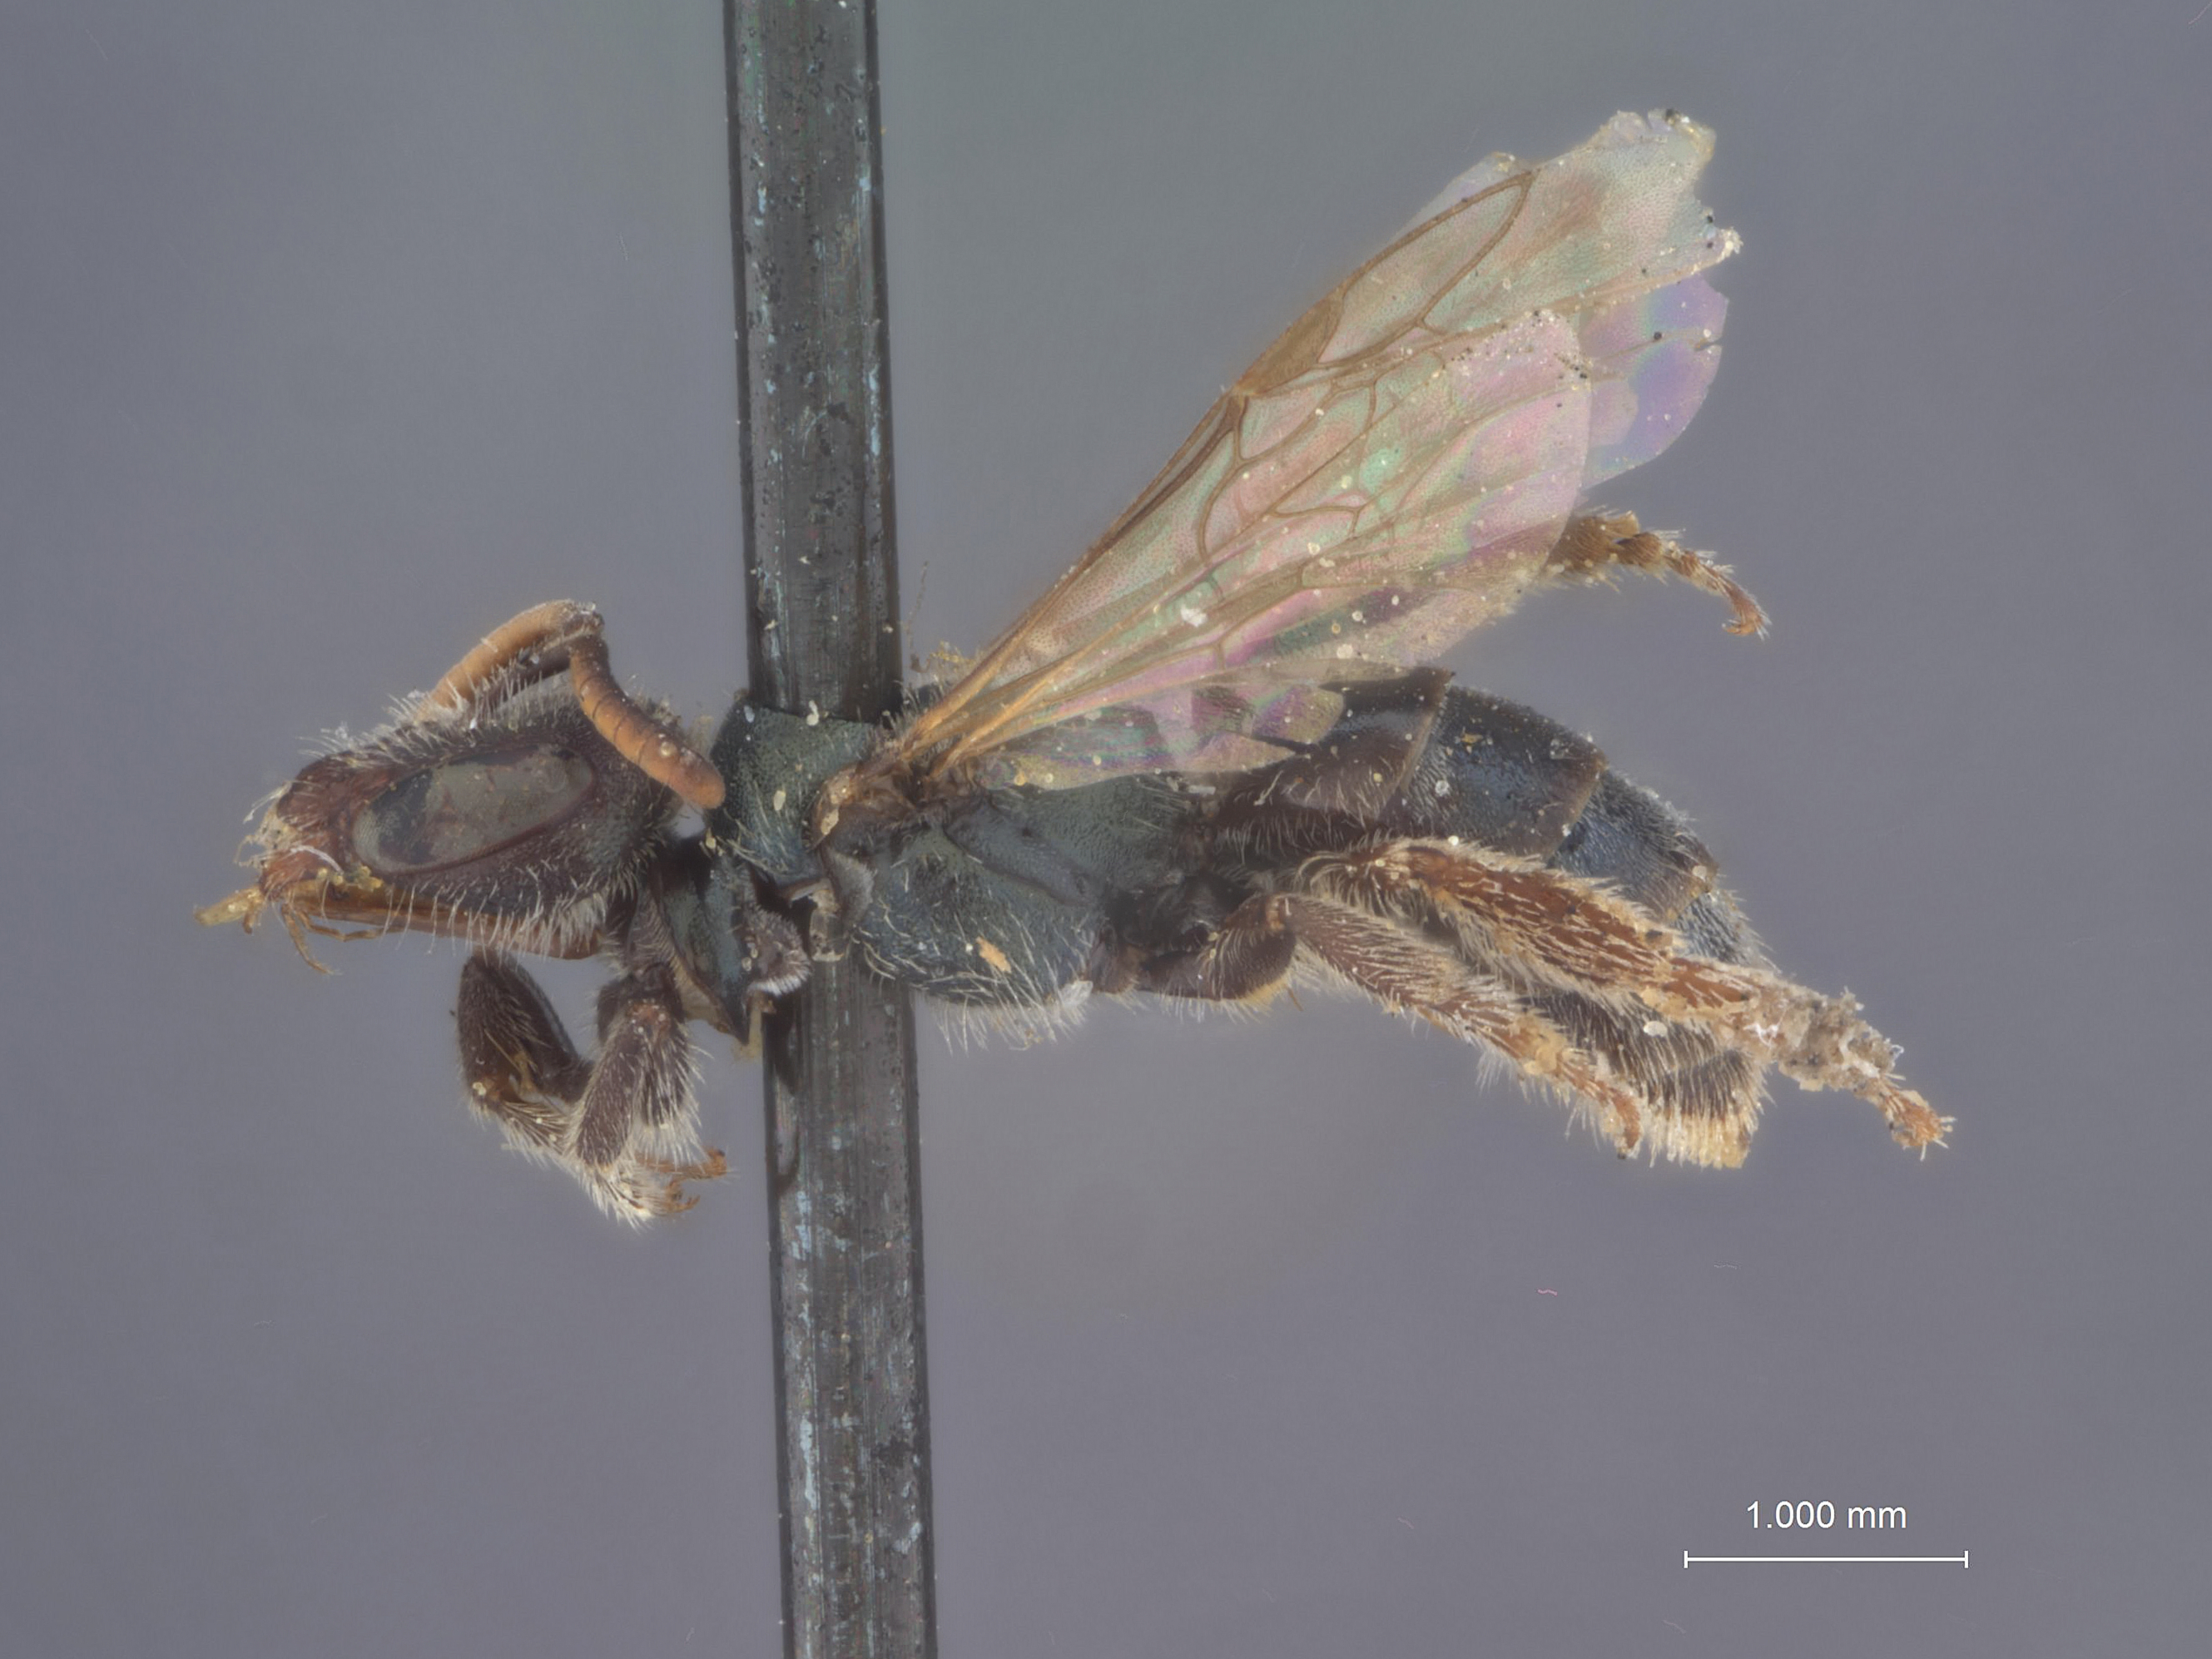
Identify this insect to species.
Halictus pavoninus
